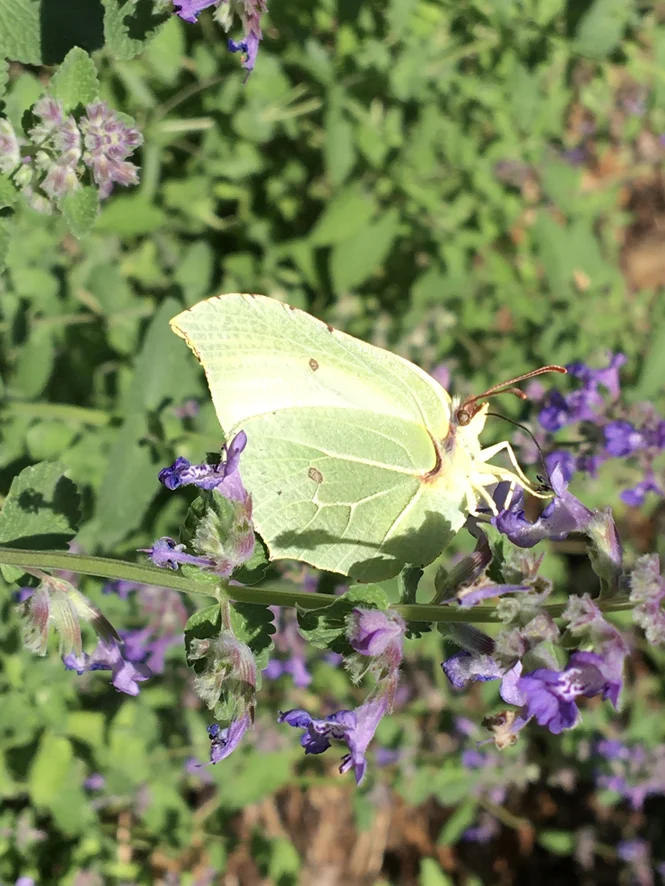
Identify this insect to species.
Gonepteryx rhamni
